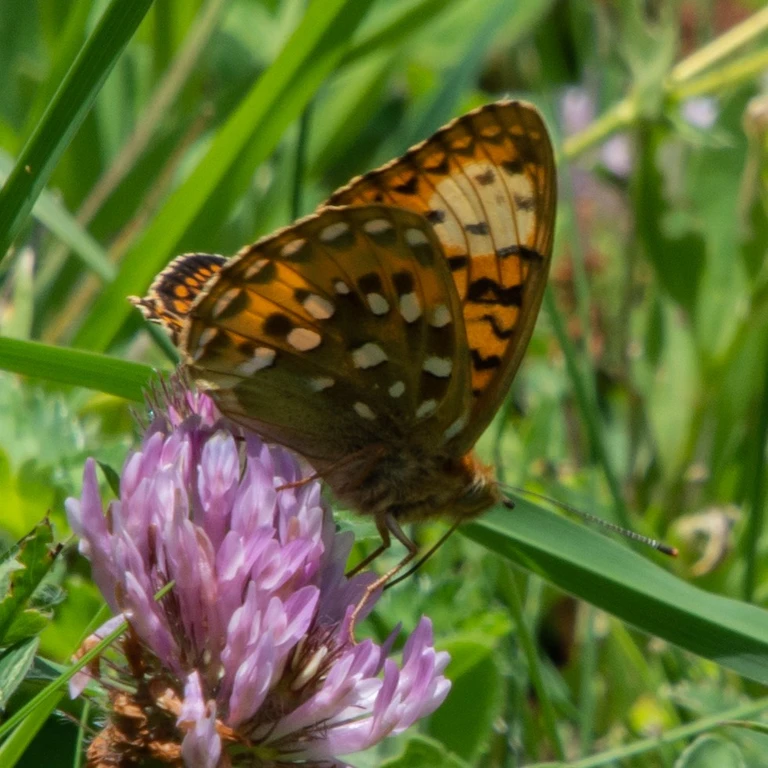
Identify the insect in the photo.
Speyeria aglaja
